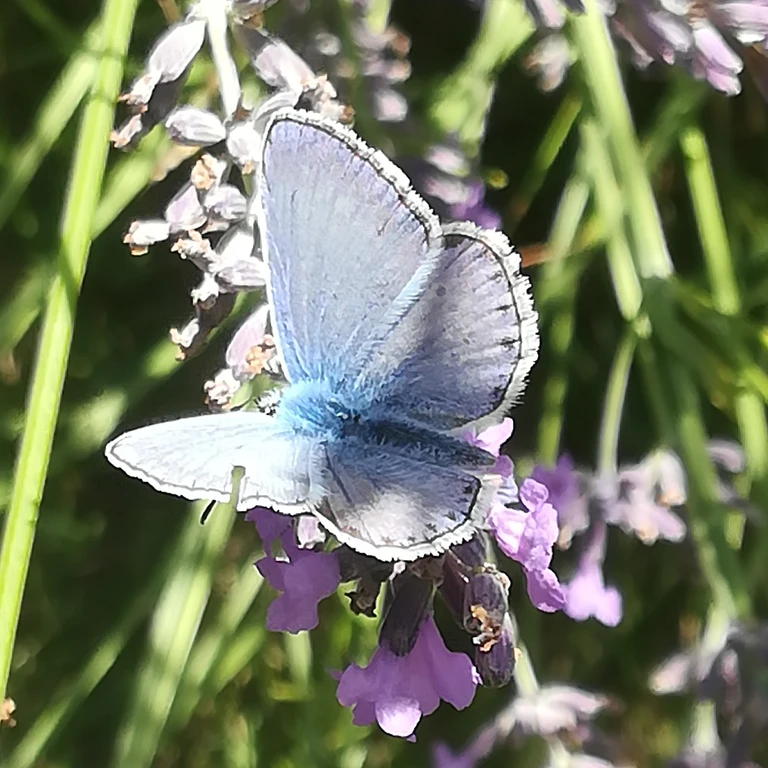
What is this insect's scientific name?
Polyommatus icarus
